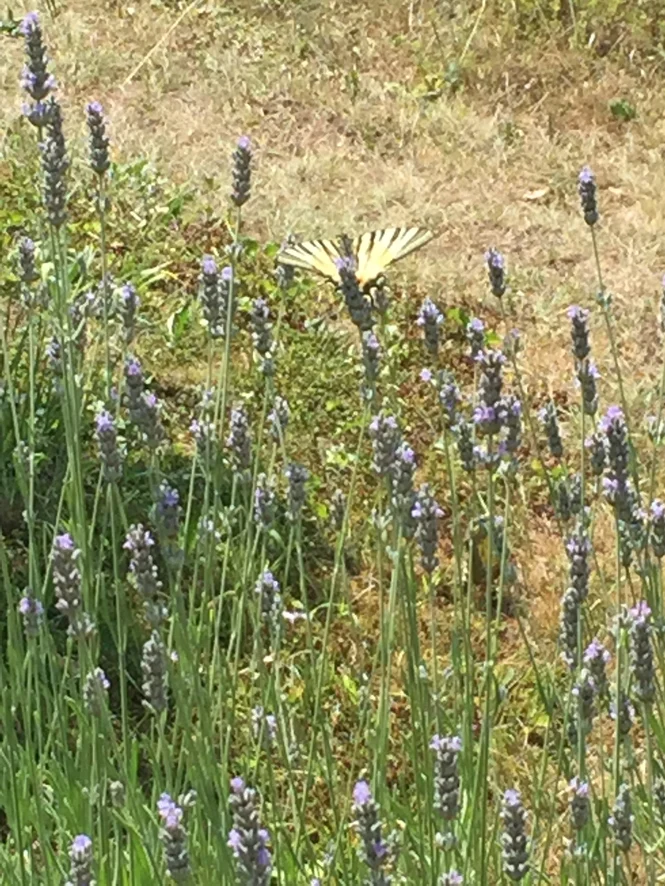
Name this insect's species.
Iphiclides podalirius
